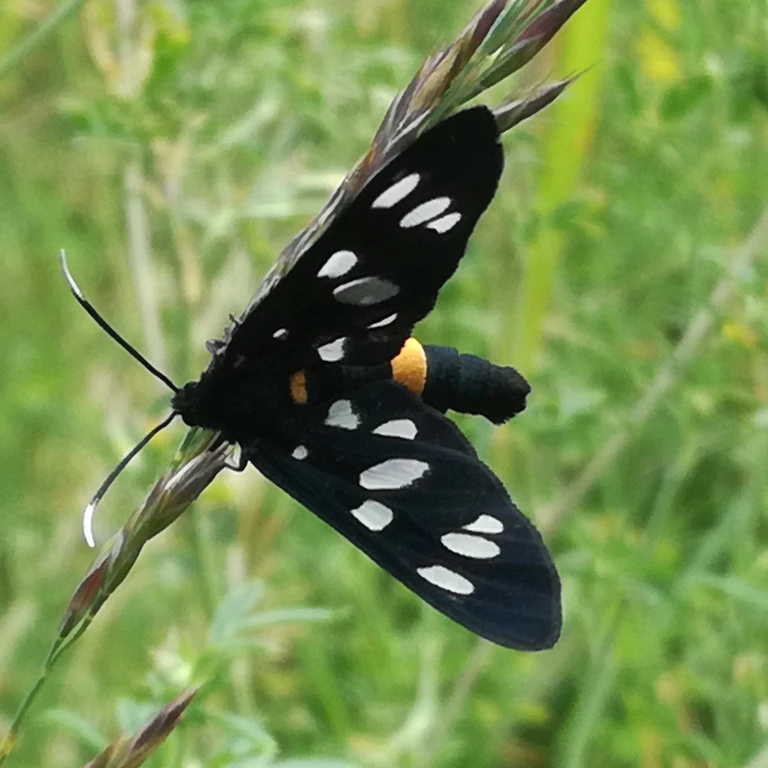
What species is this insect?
Amata phegea
